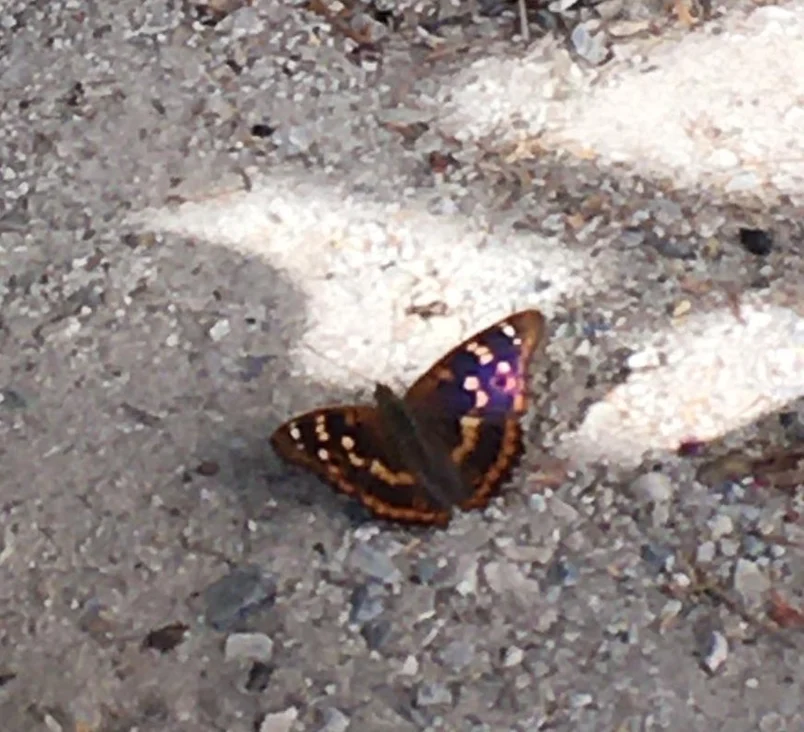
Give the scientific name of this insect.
Apatura ilia
